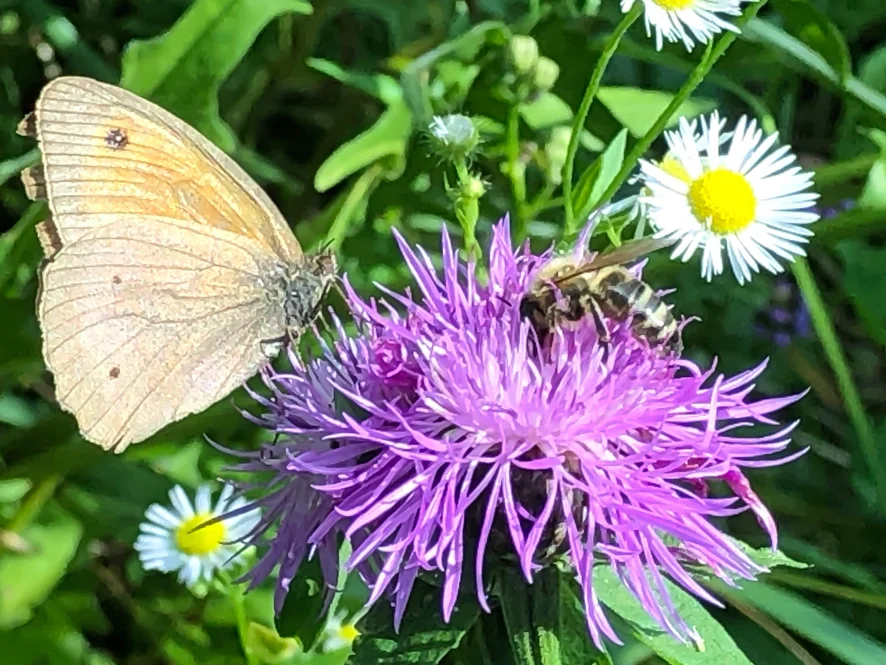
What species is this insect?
Maniola jurtina
